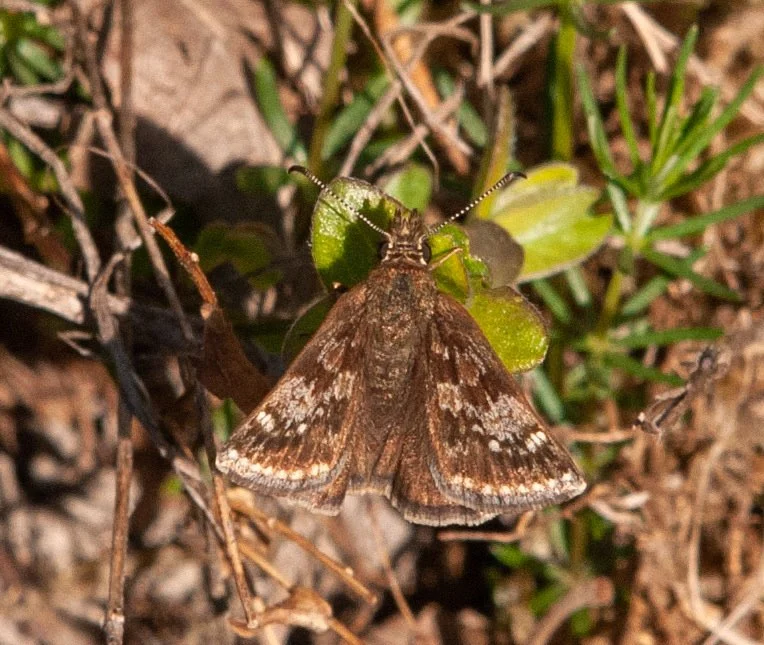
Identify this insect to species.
Erynnis tages
